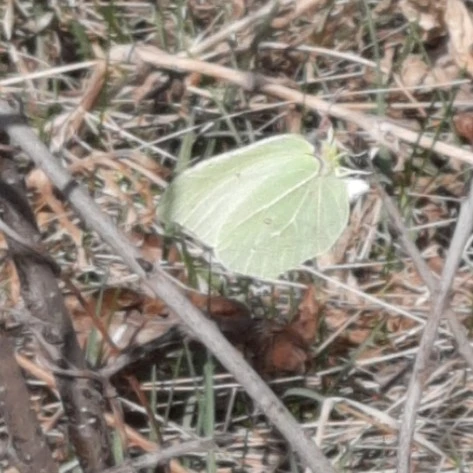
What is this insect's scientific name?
Gonepteryx rhamni
